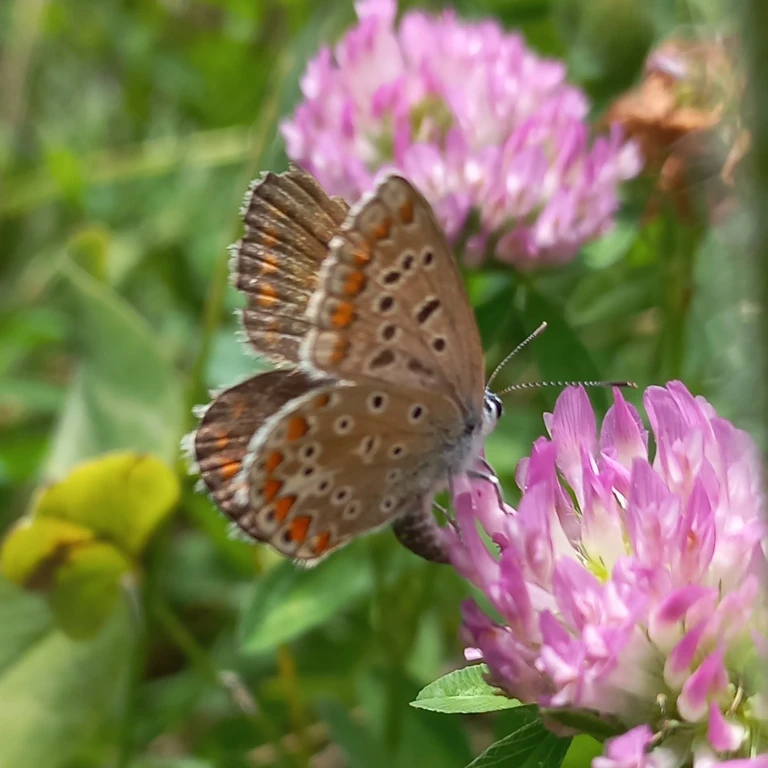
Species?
Polyommatus icarus
